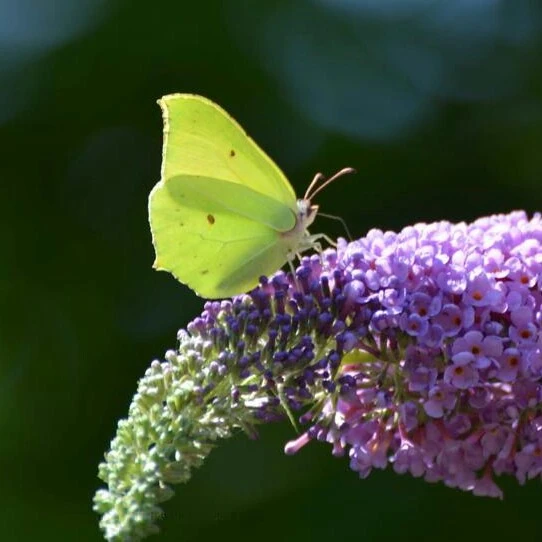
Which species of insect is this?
Gonepteryx rhamni
